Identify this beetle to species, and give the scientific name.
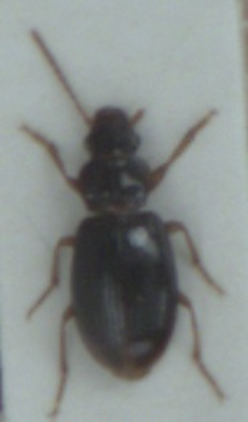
Bradycellus sharpi
